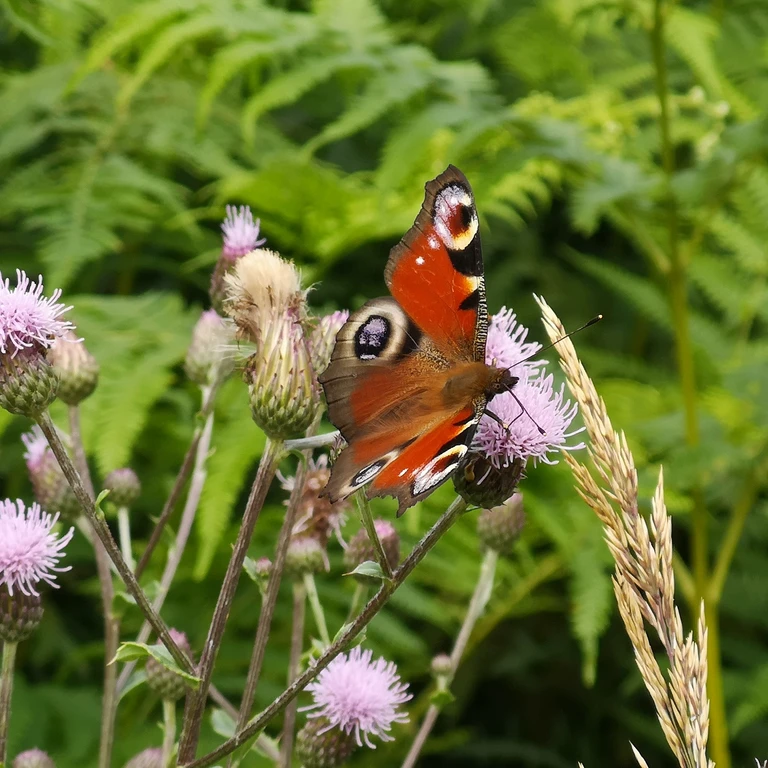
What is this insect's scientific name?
Aglais io
